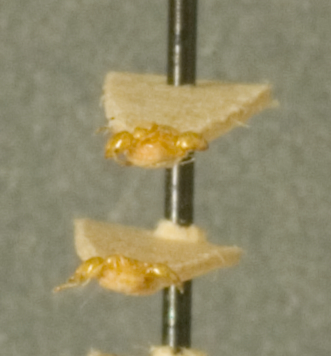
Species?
Xenomyrmex stolli
